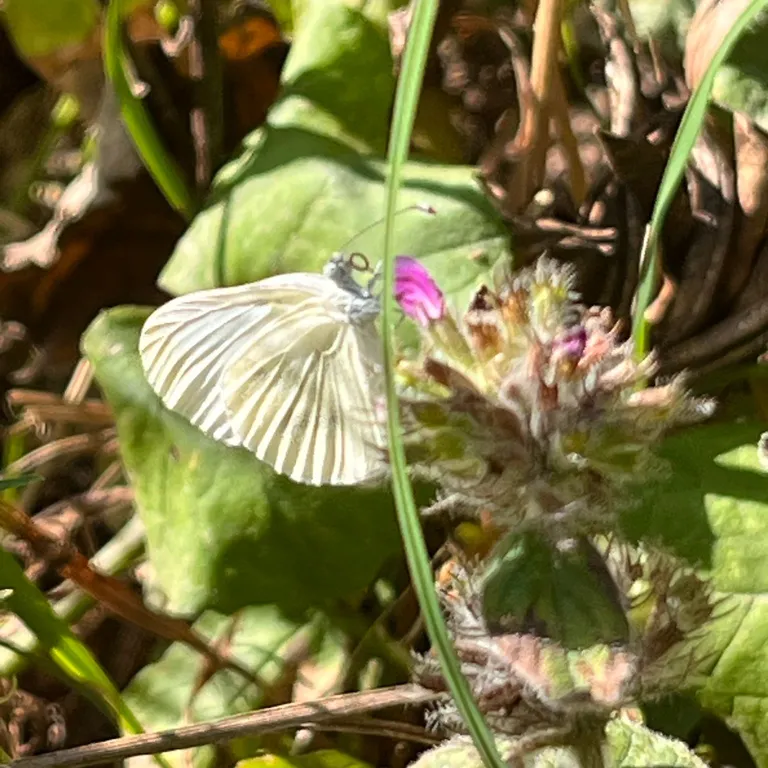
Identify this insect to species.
Leptidea sinapis/juvernica
